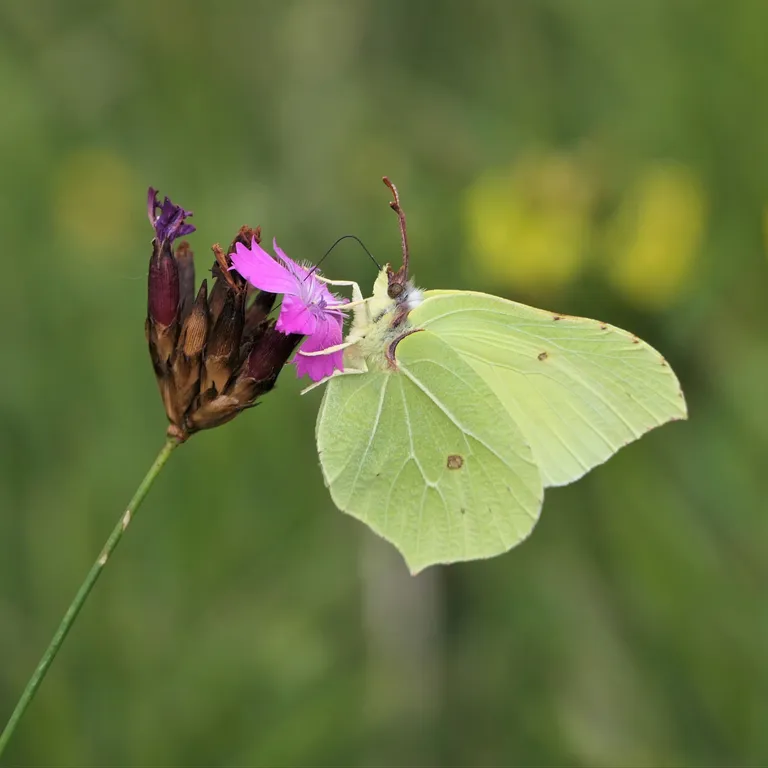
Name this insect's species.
Gonepteryx rhamni
